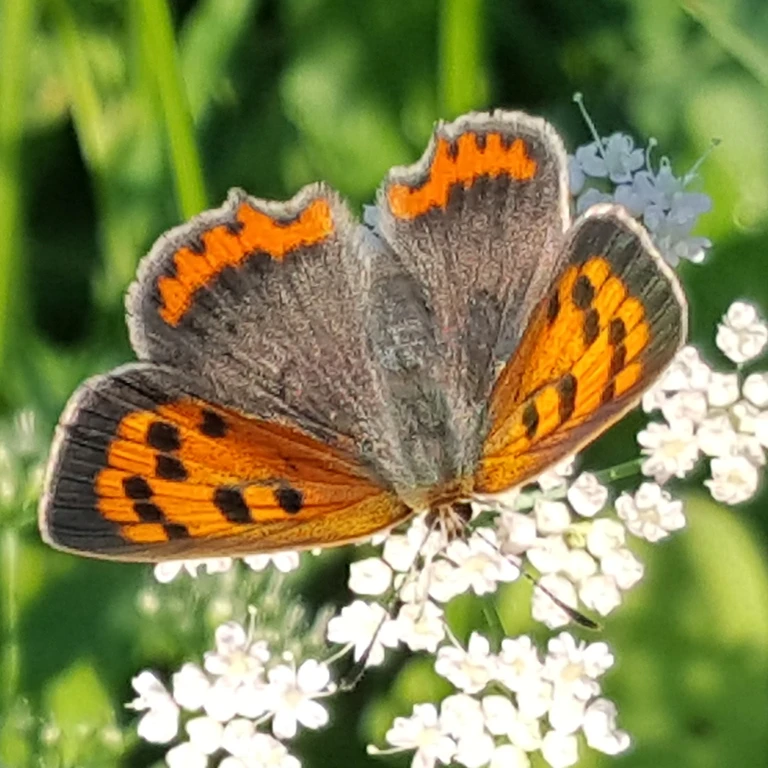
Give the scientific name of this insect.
Lycaena phlaeas
